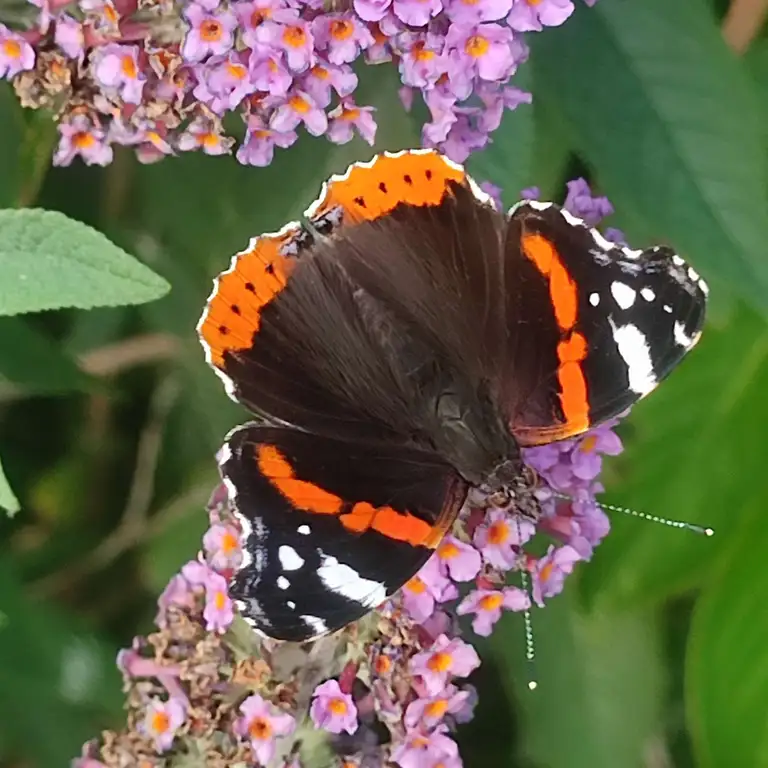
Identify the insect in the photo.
Vanessa atalanta
